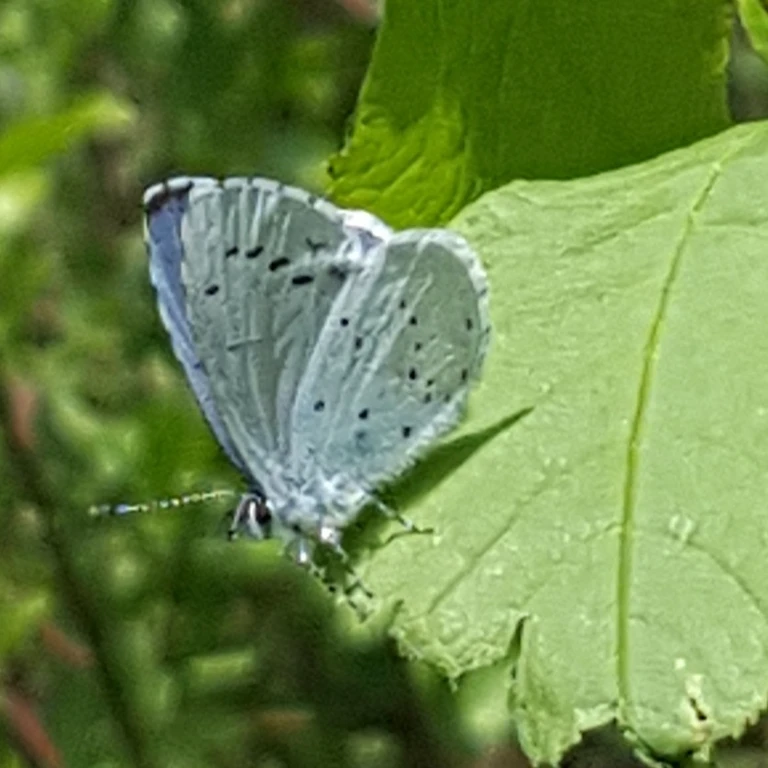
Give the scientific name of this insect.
Celastrina argiolus
